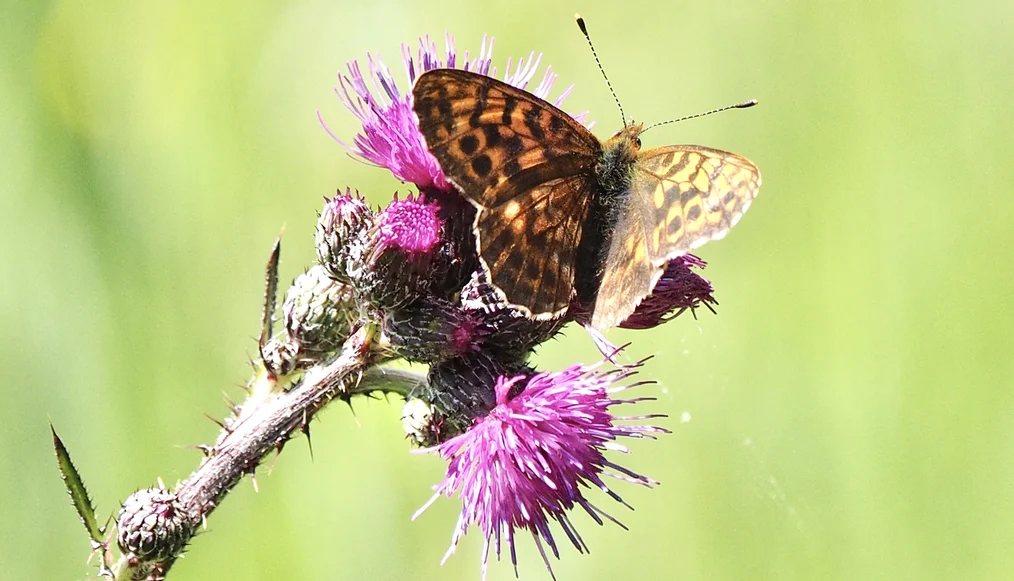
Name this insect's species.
Boloria thore
